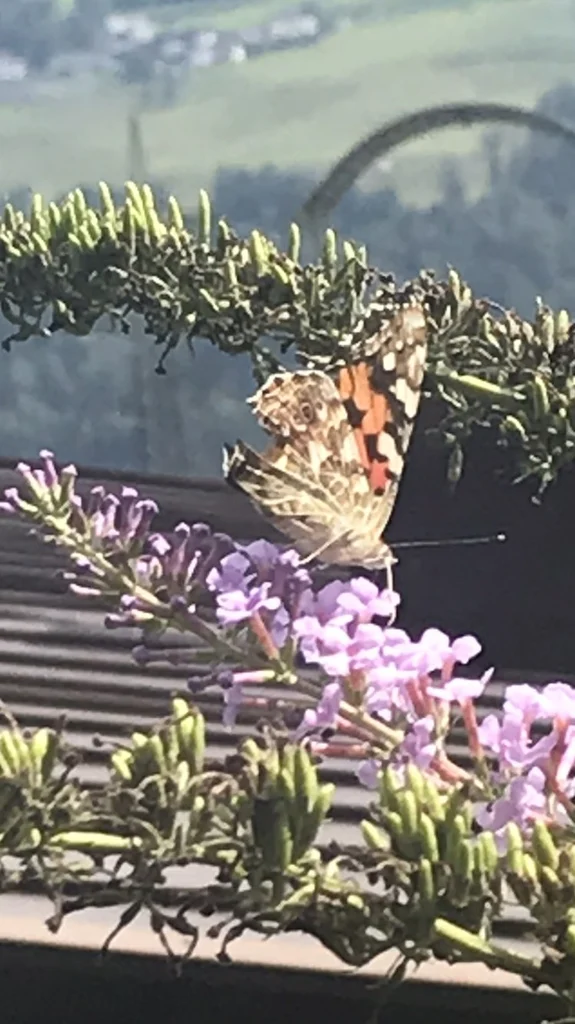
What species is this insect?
Vanessa cardui
